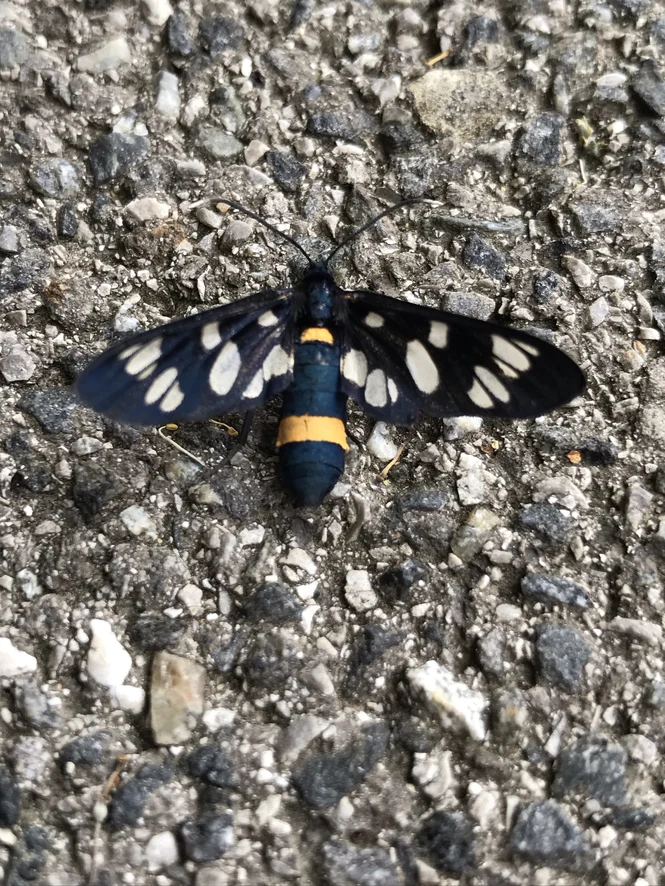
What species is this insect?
Amata phegea
